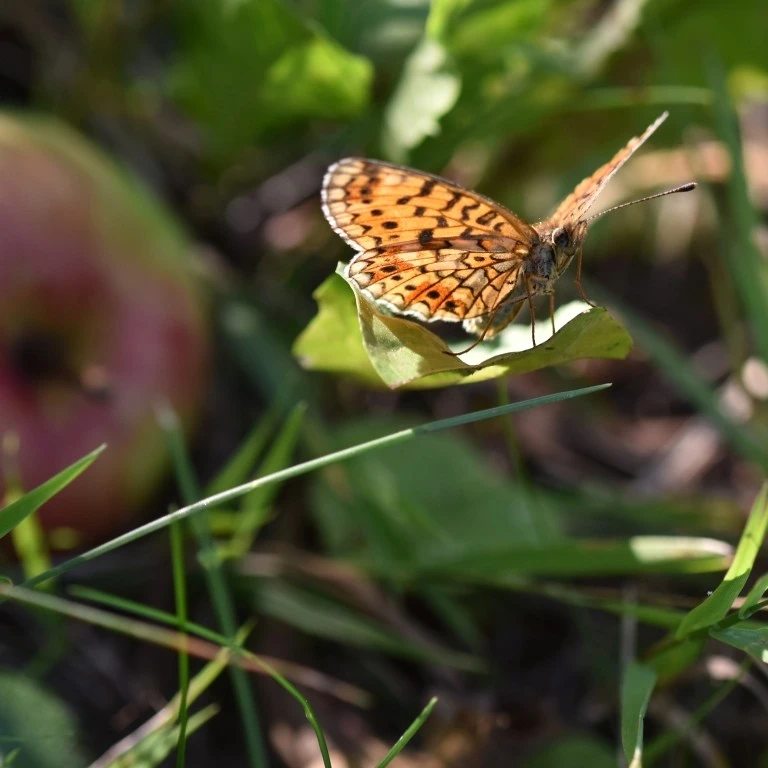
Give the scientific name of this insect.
Boloria selene
